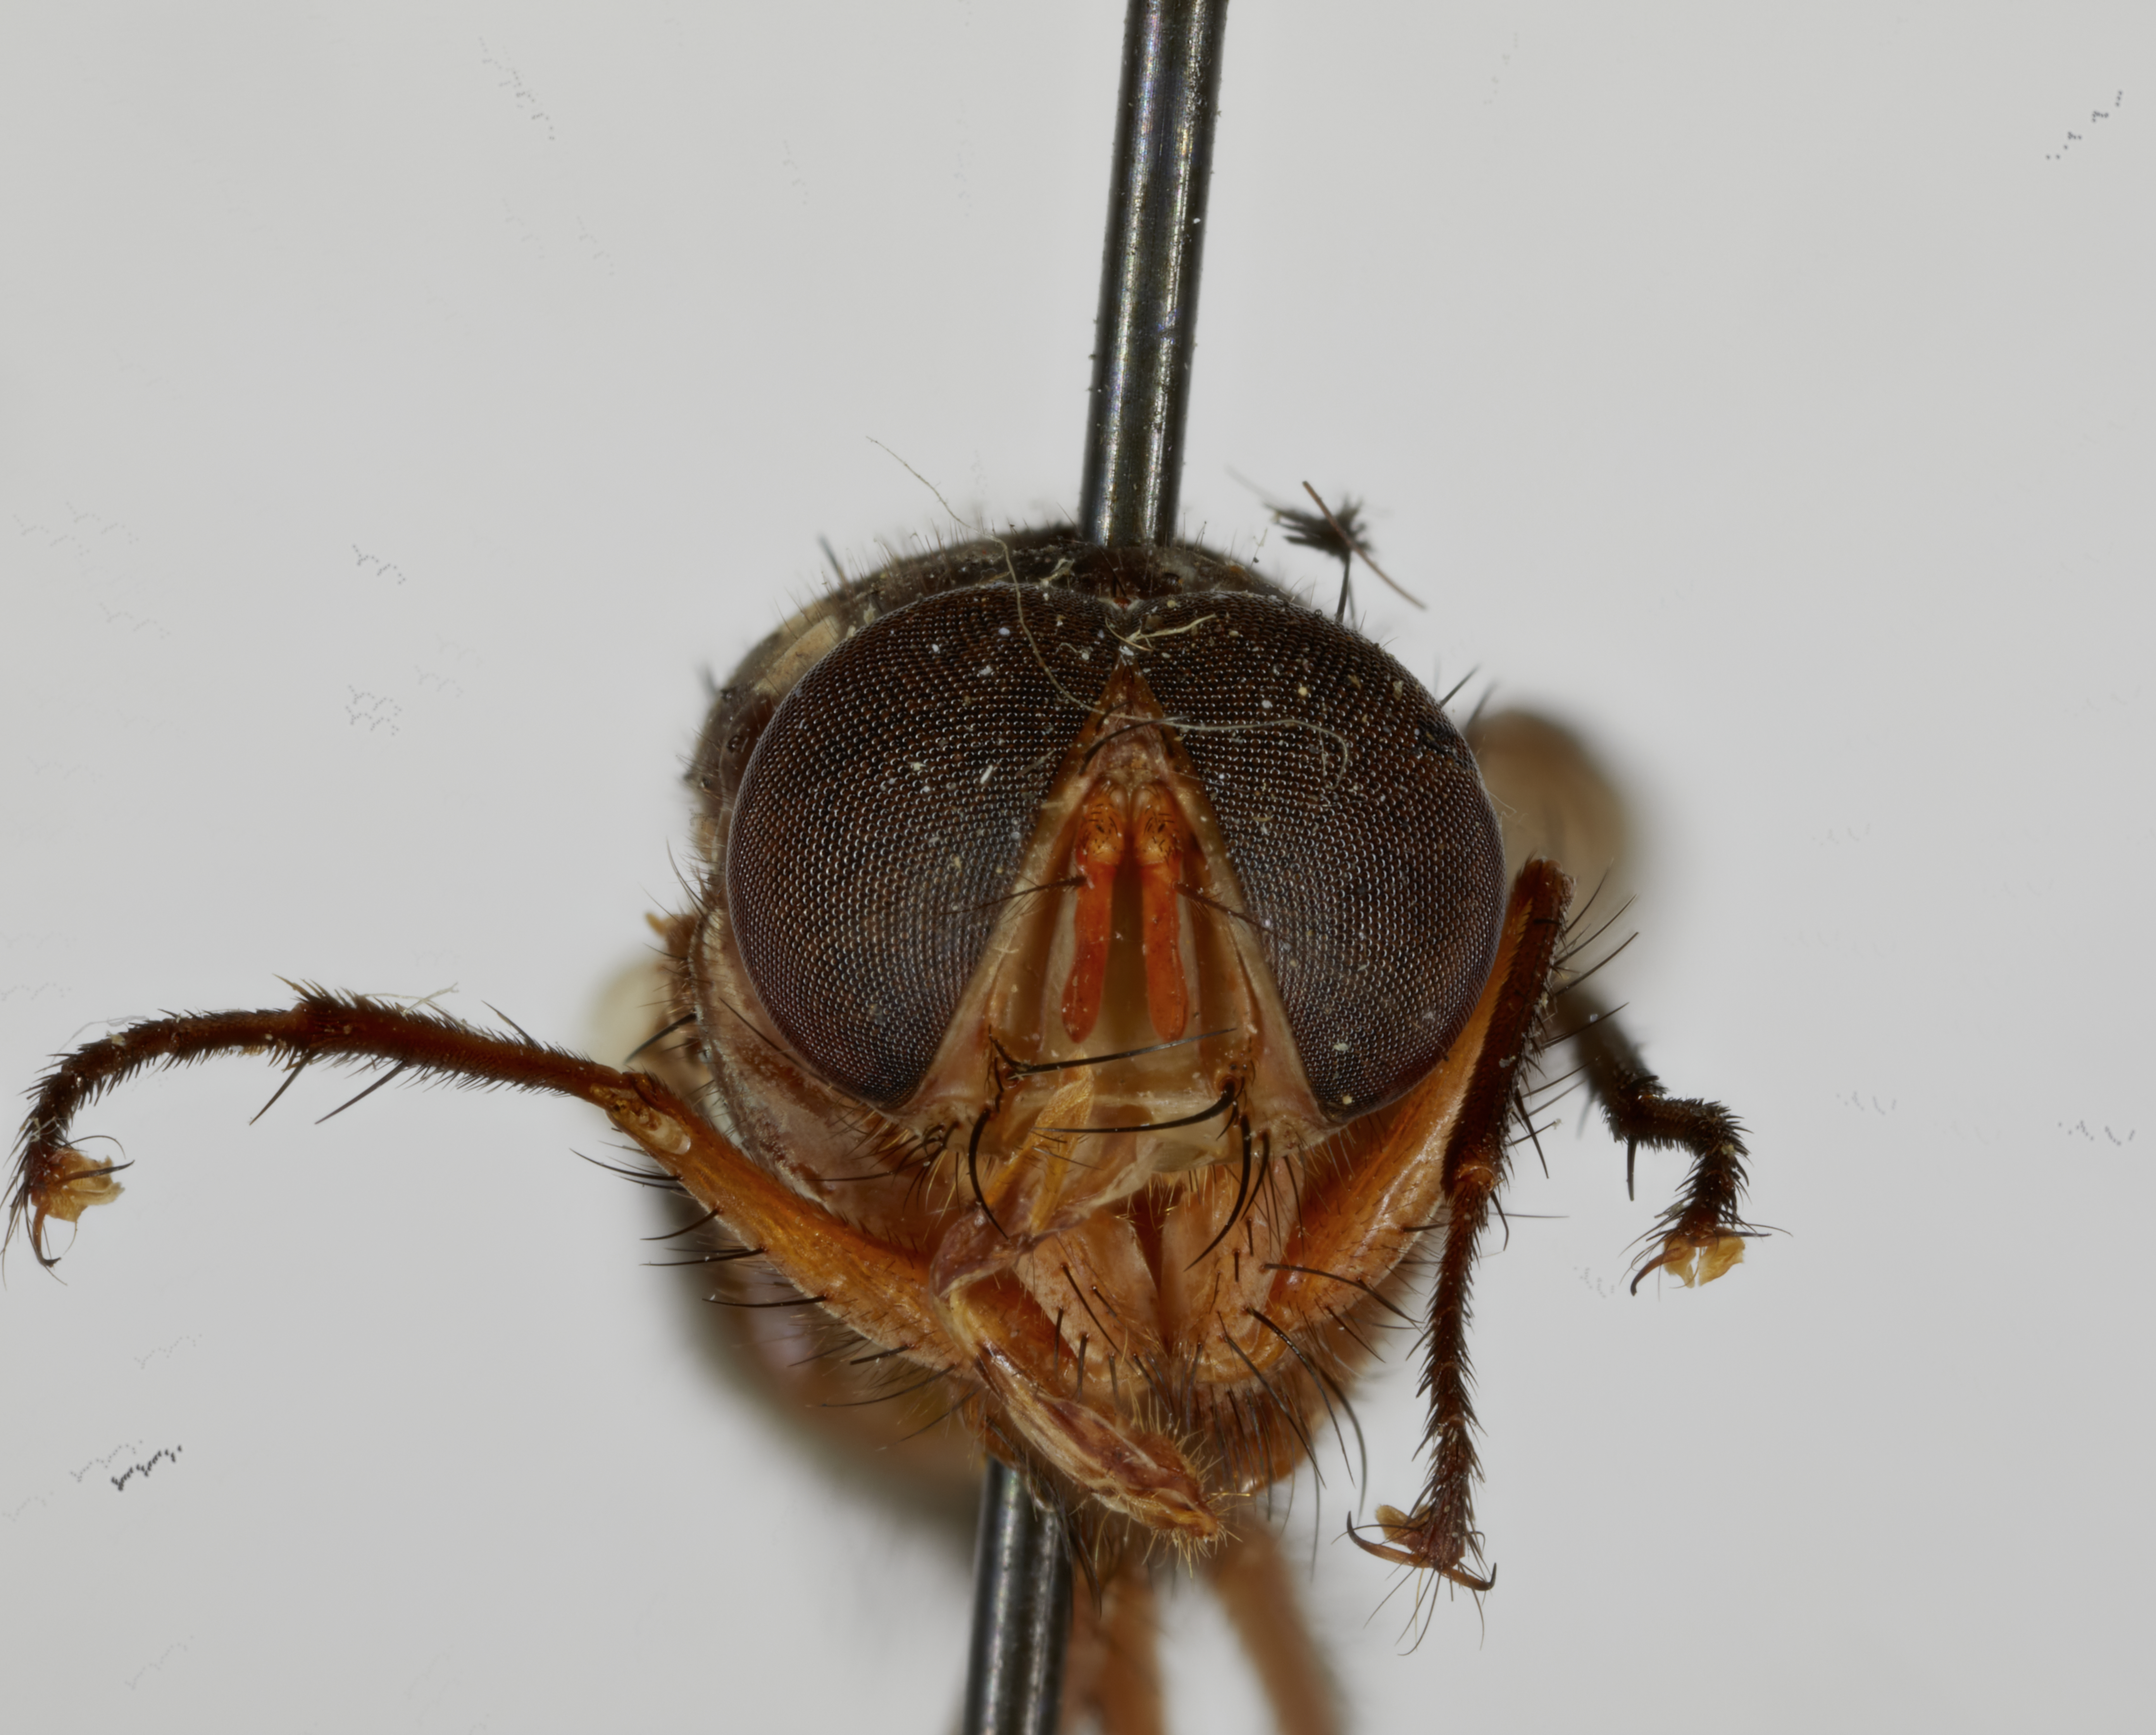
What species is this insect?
Huascaromusca aeneiventris (also Mesembrinella tibialis)
